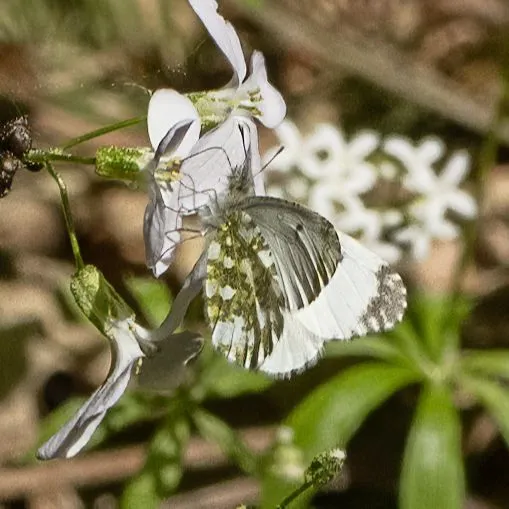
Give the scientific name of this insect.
Anthocharis cardamines
